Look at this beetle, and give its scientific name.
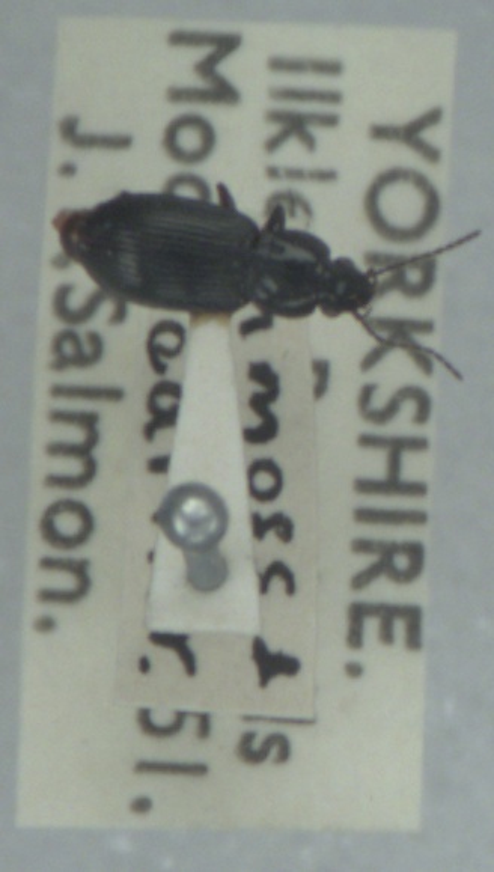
Pterostichus diligens
